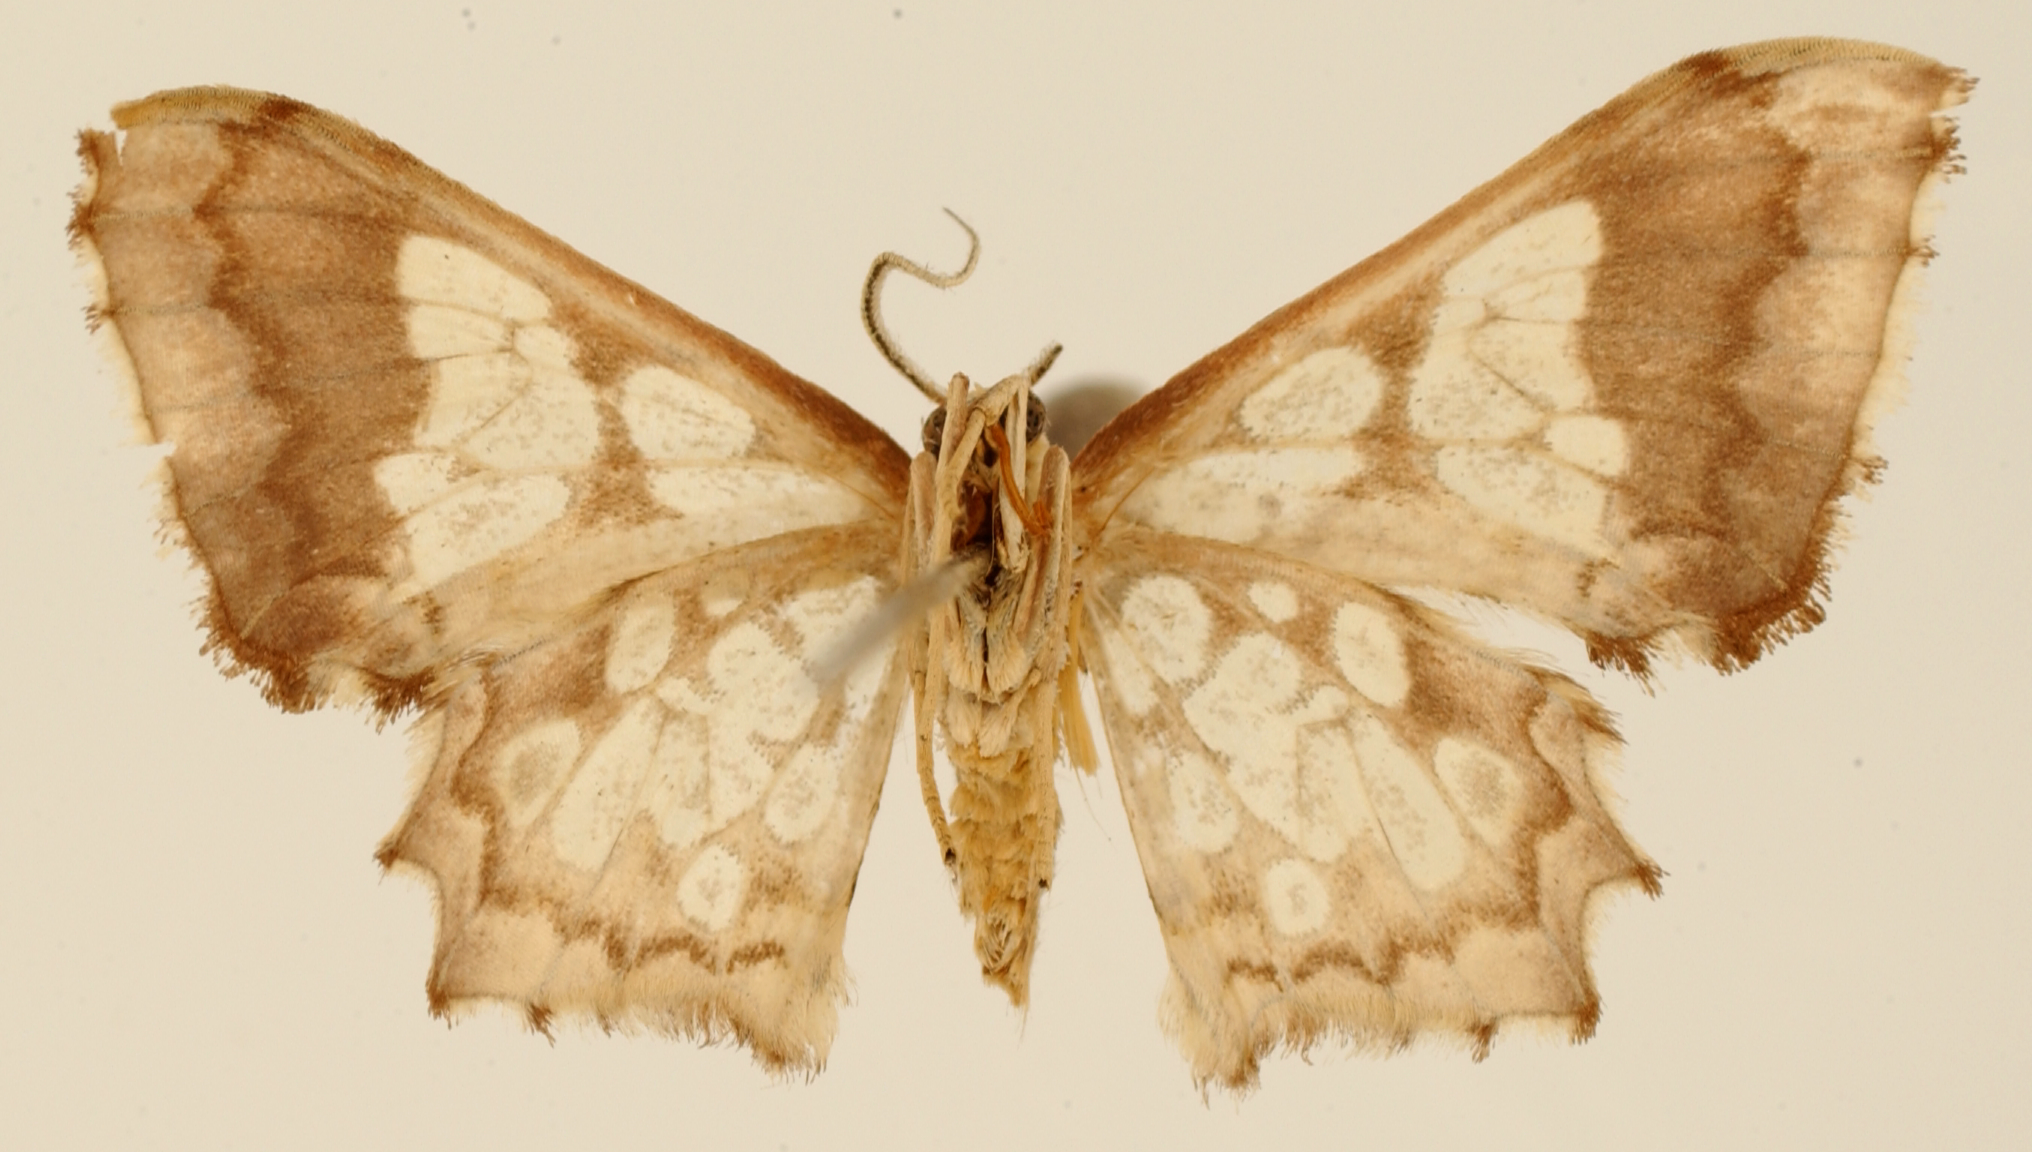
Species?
Asellodes vitraria
